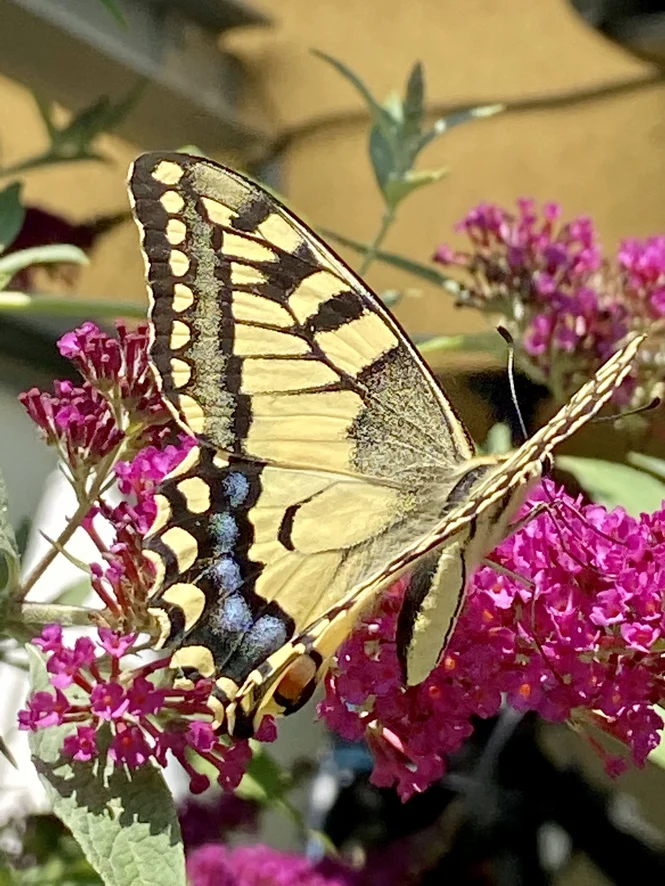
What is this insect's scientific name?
Papilio machaon
